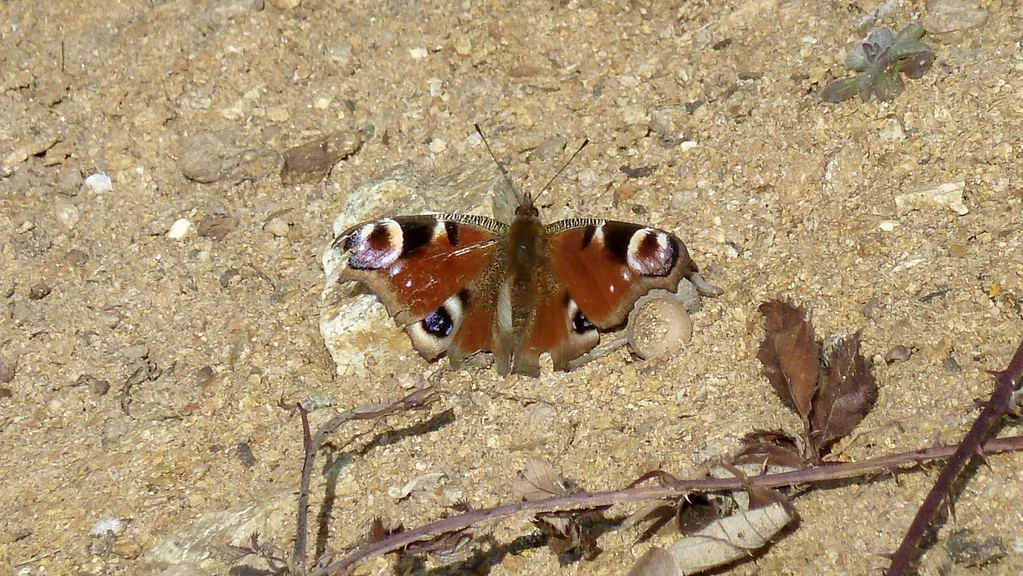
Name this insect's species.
Aglais io
